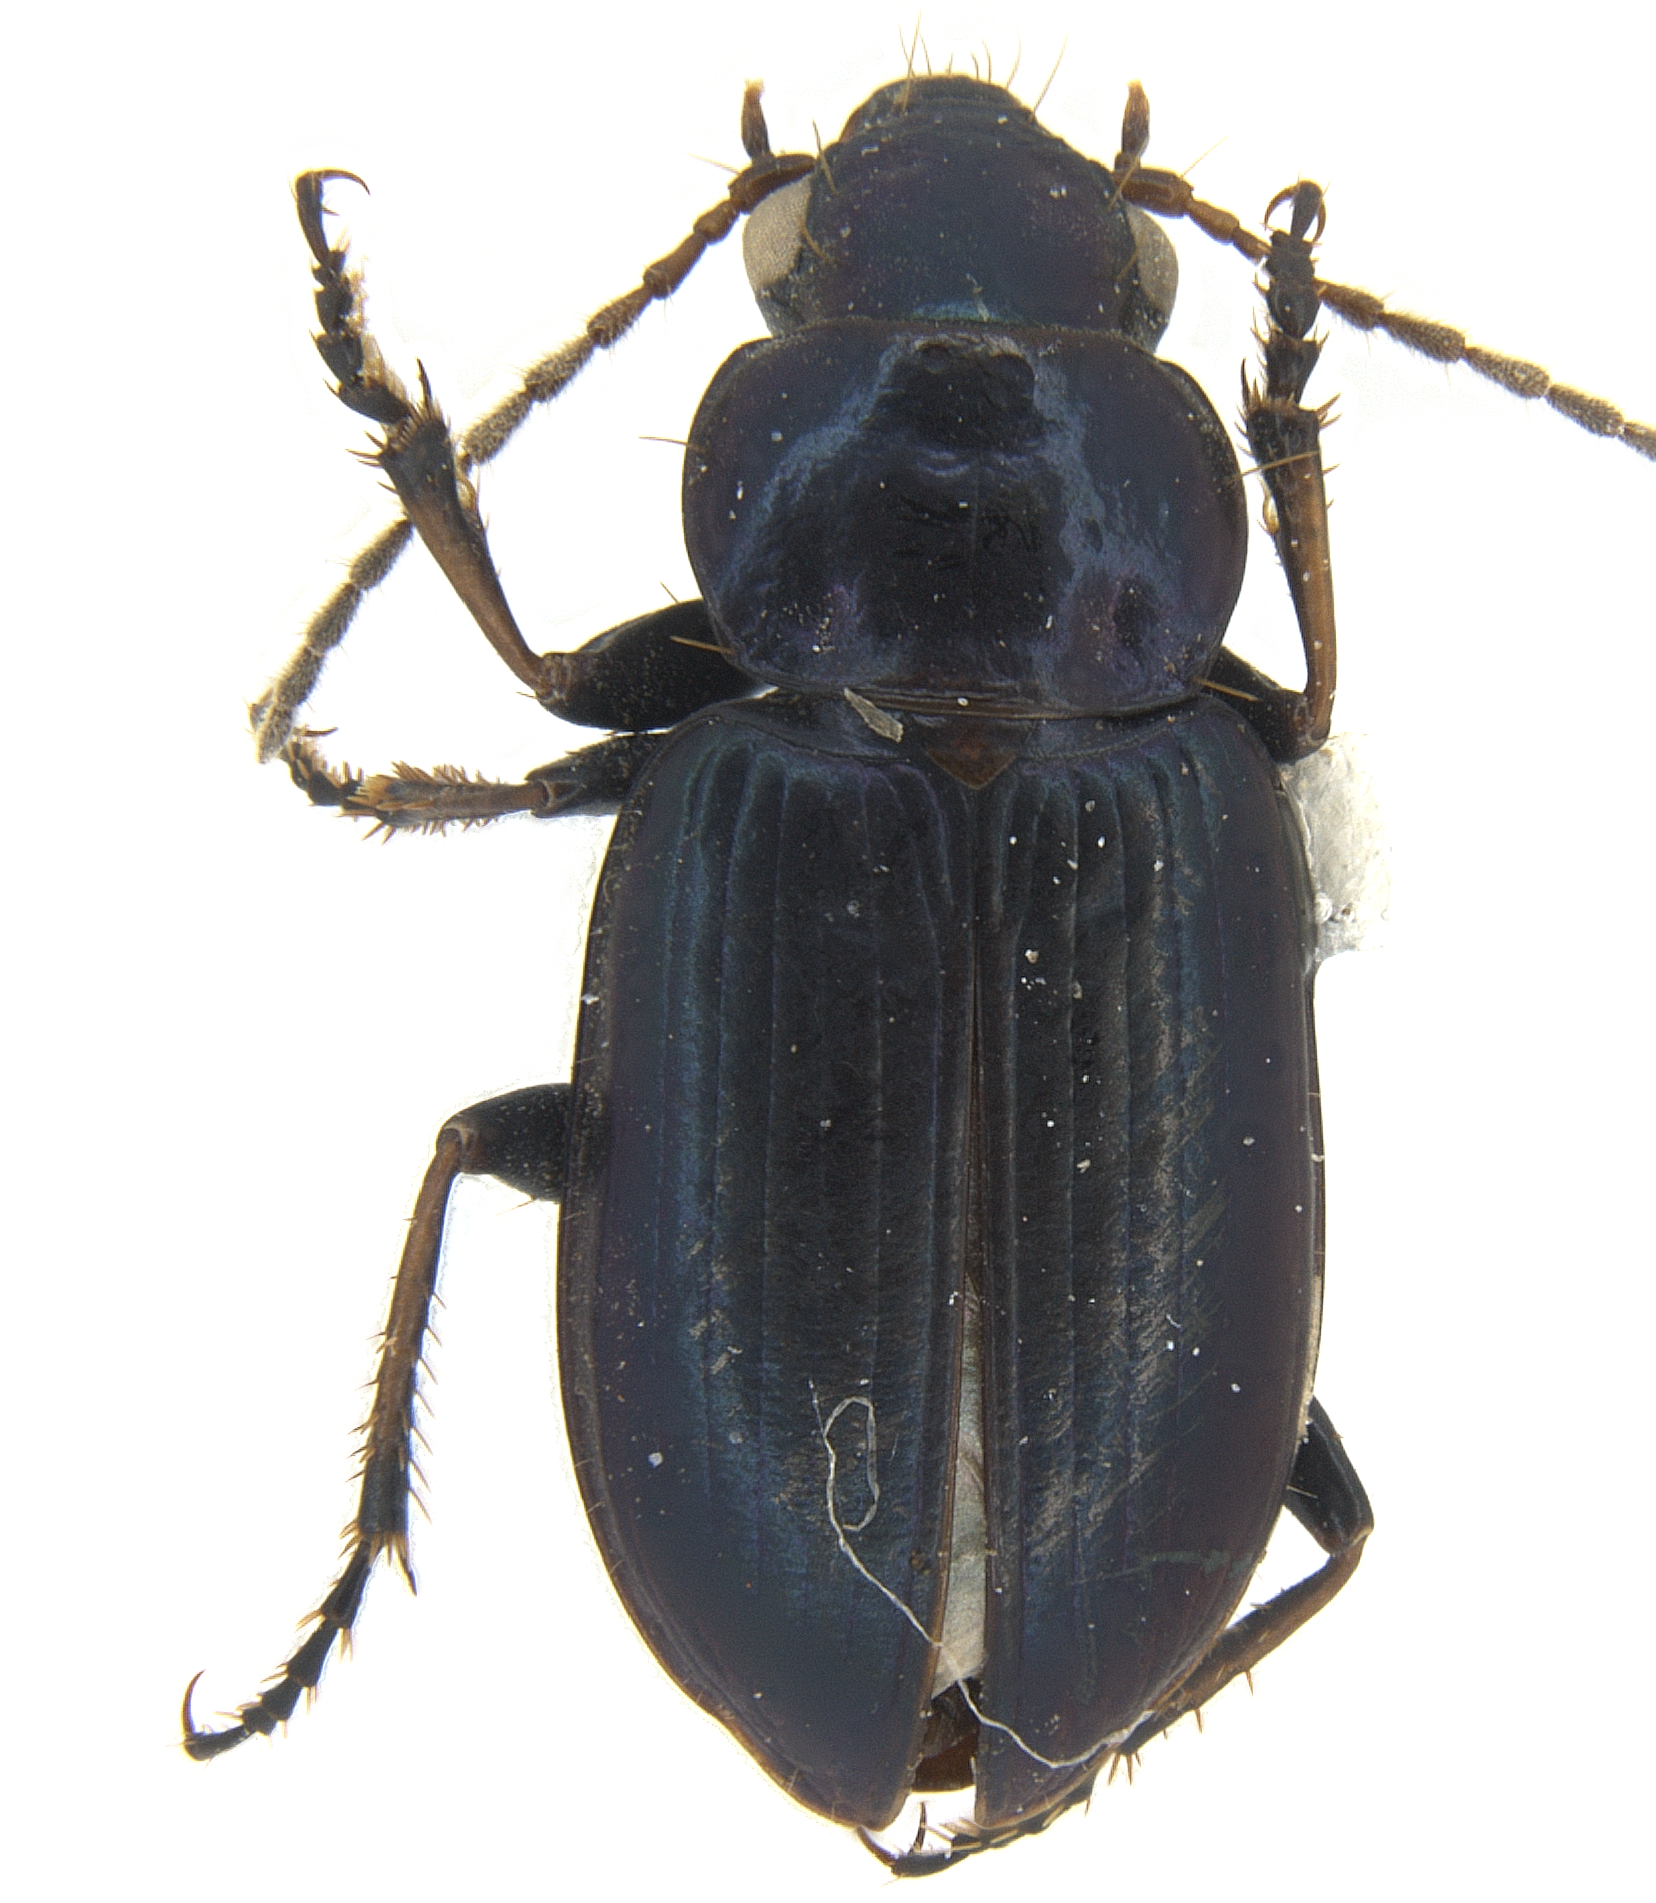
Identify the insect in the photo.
Metius pogonoides
